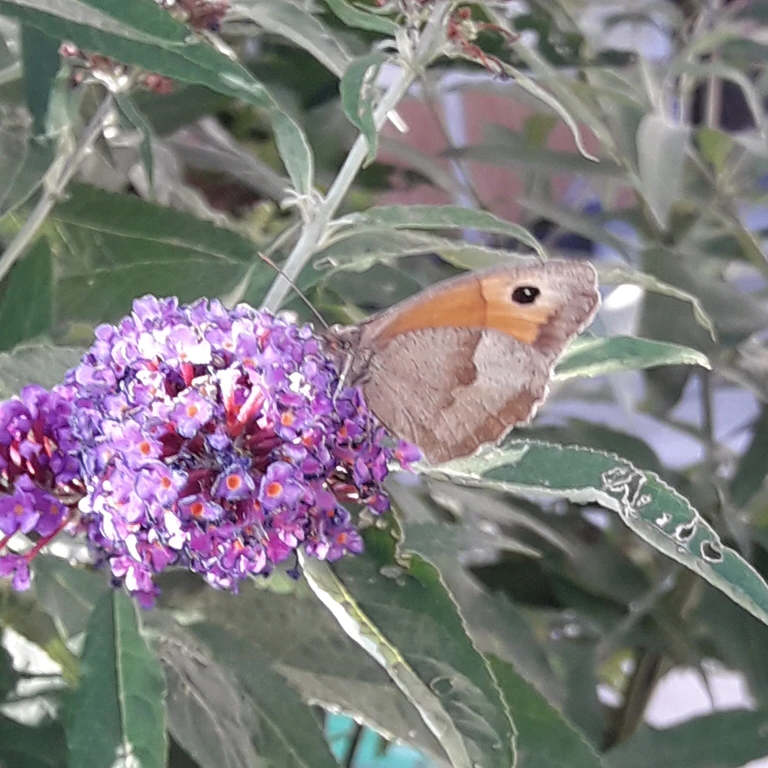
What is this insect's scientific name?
Maniola jurtina
